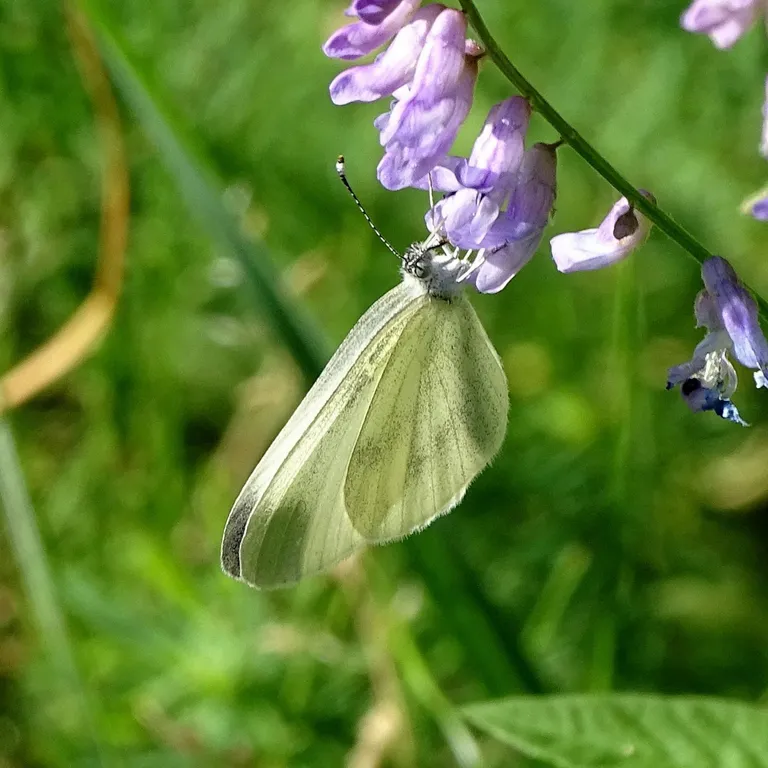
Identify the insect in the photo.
Leptidea sinapis/juvernica
